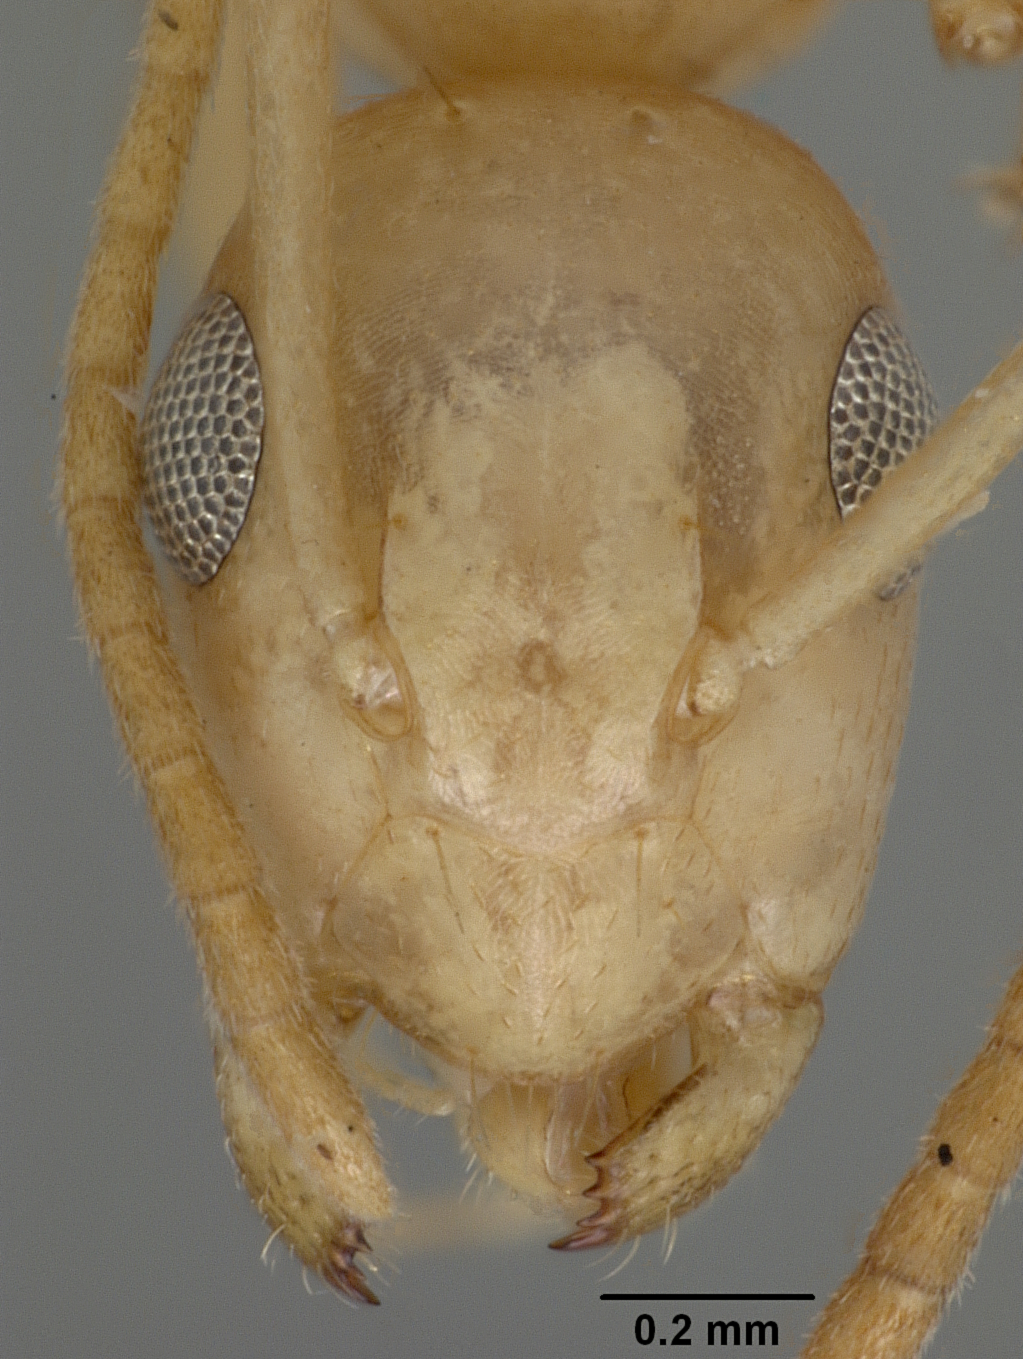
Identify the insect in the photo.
Camponotus elysii
